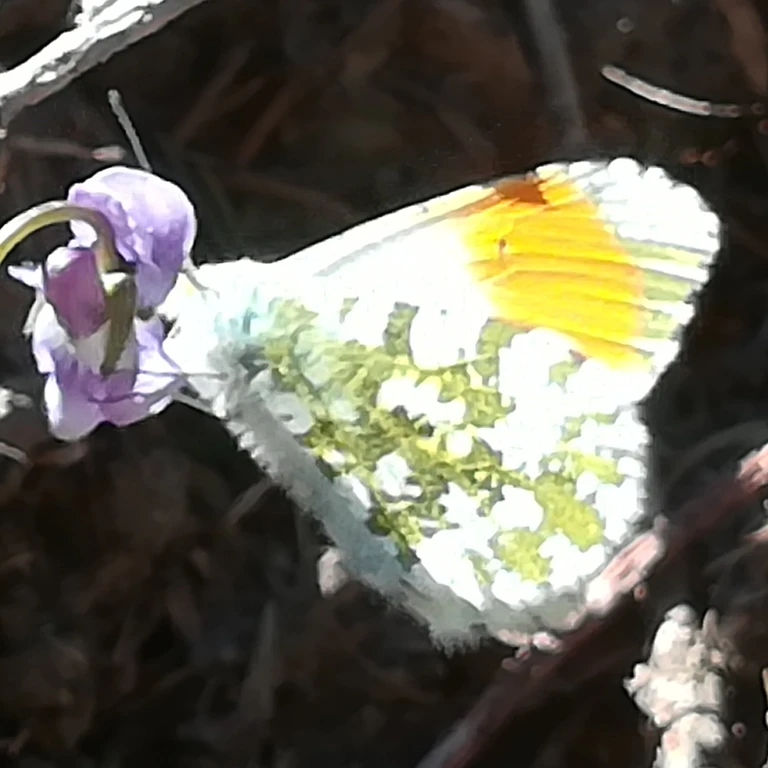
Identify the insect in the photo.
Anthocharis cardamines
